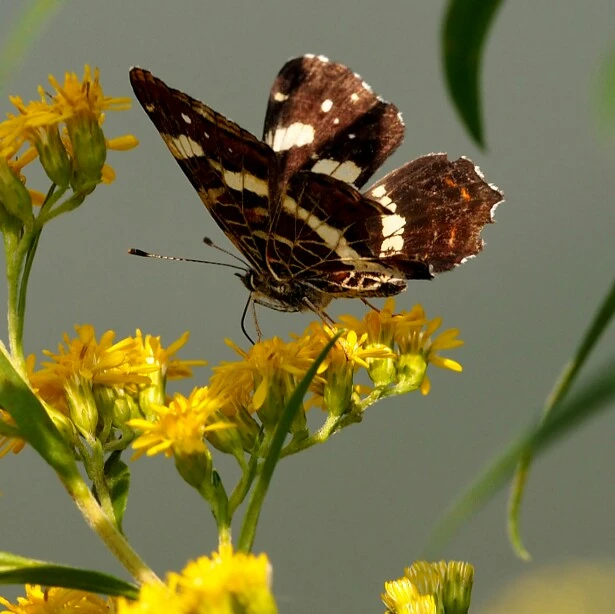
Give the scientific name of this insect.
Araschnia levana
